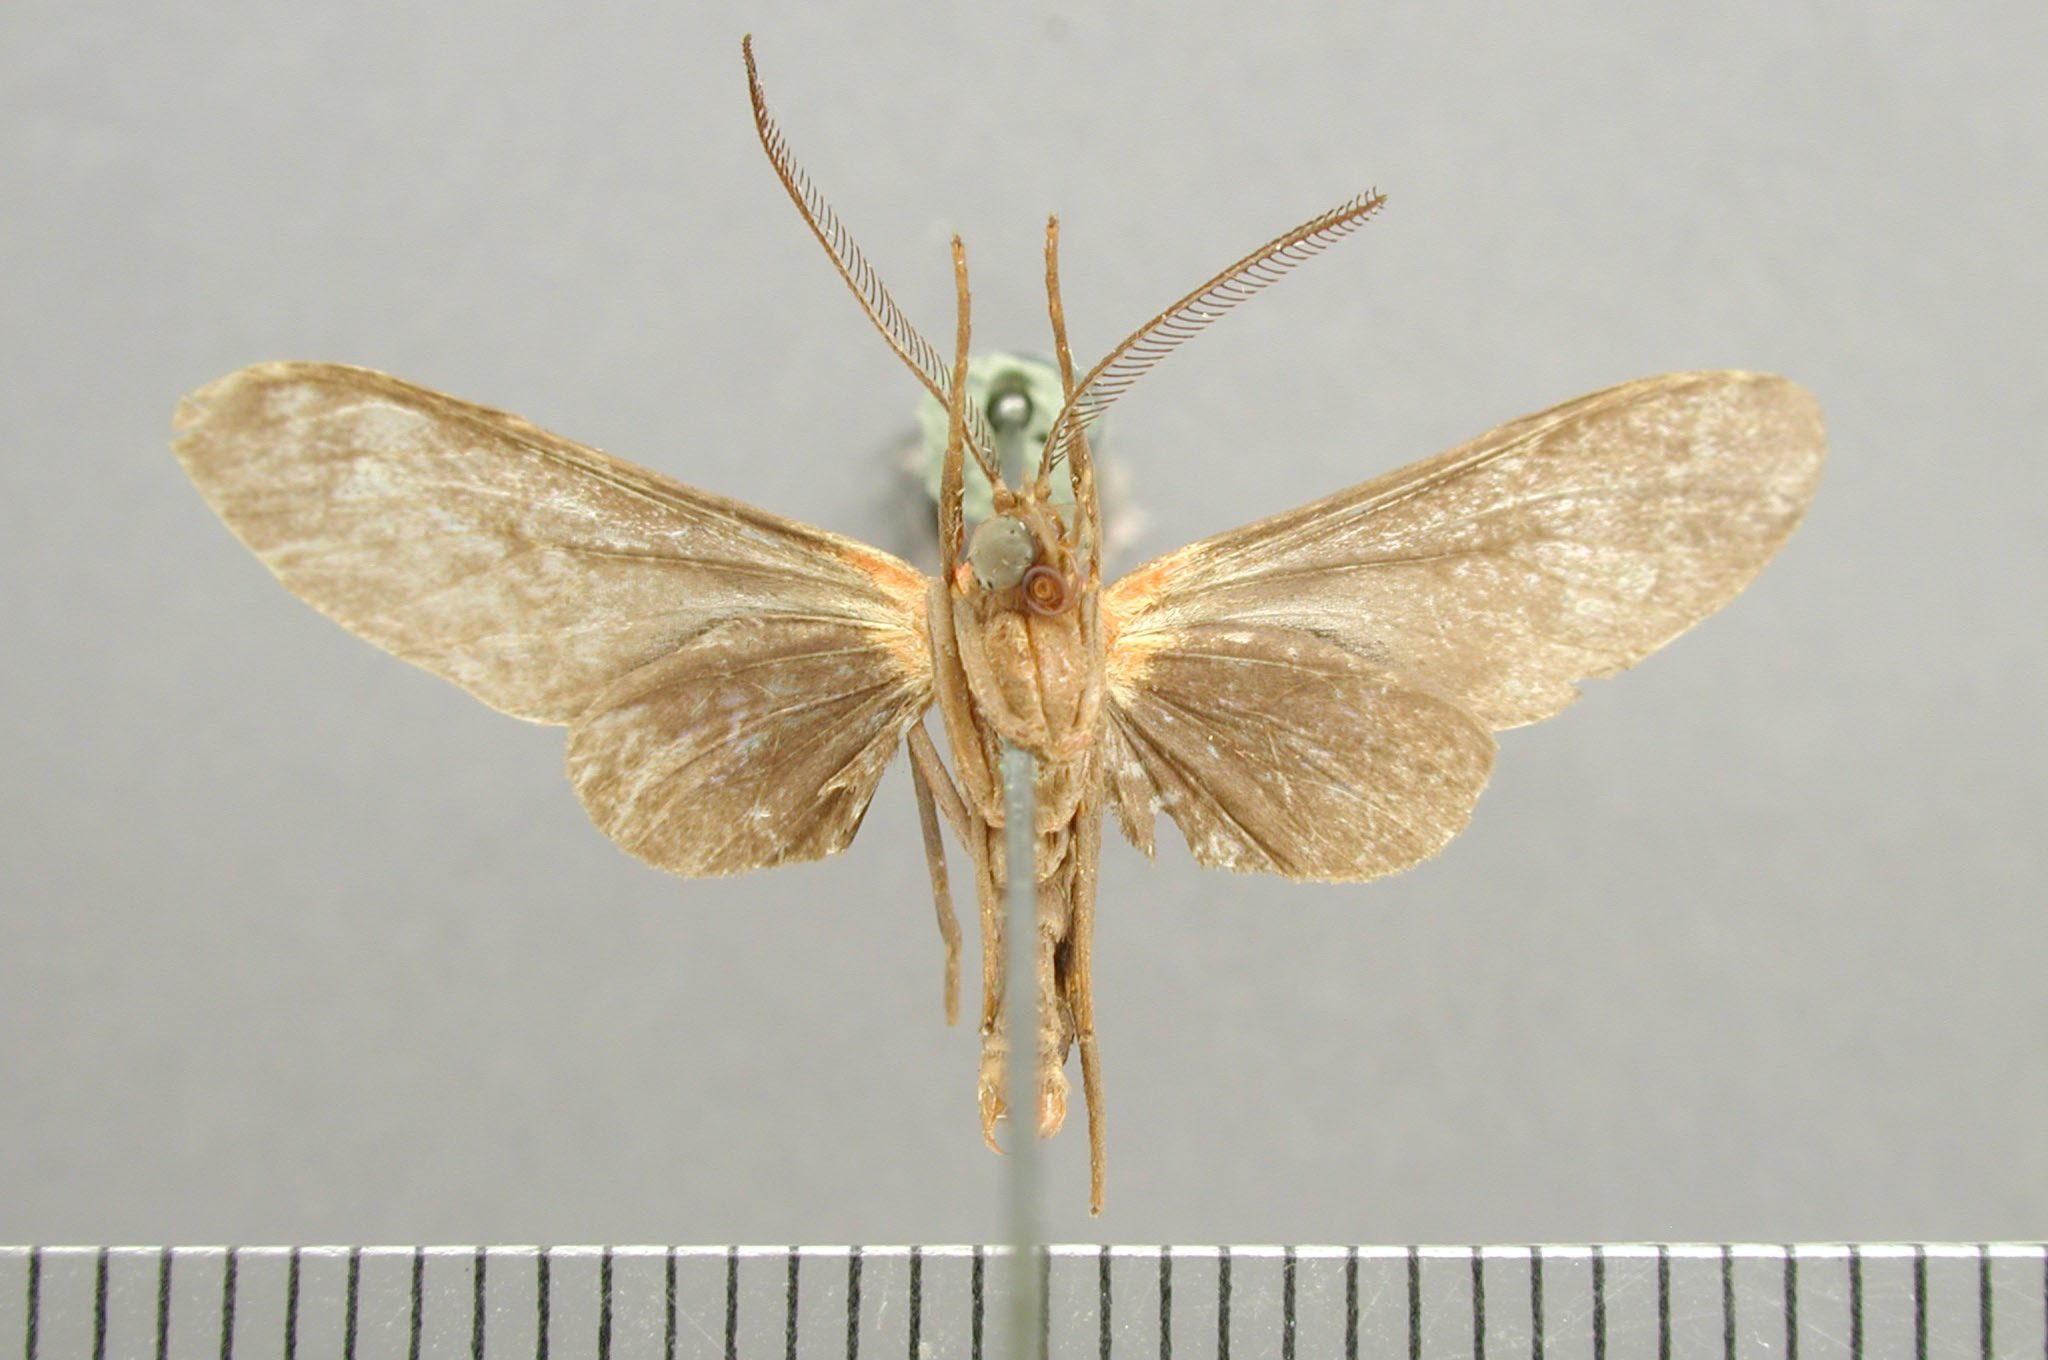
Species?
Holophaea gentilicia
